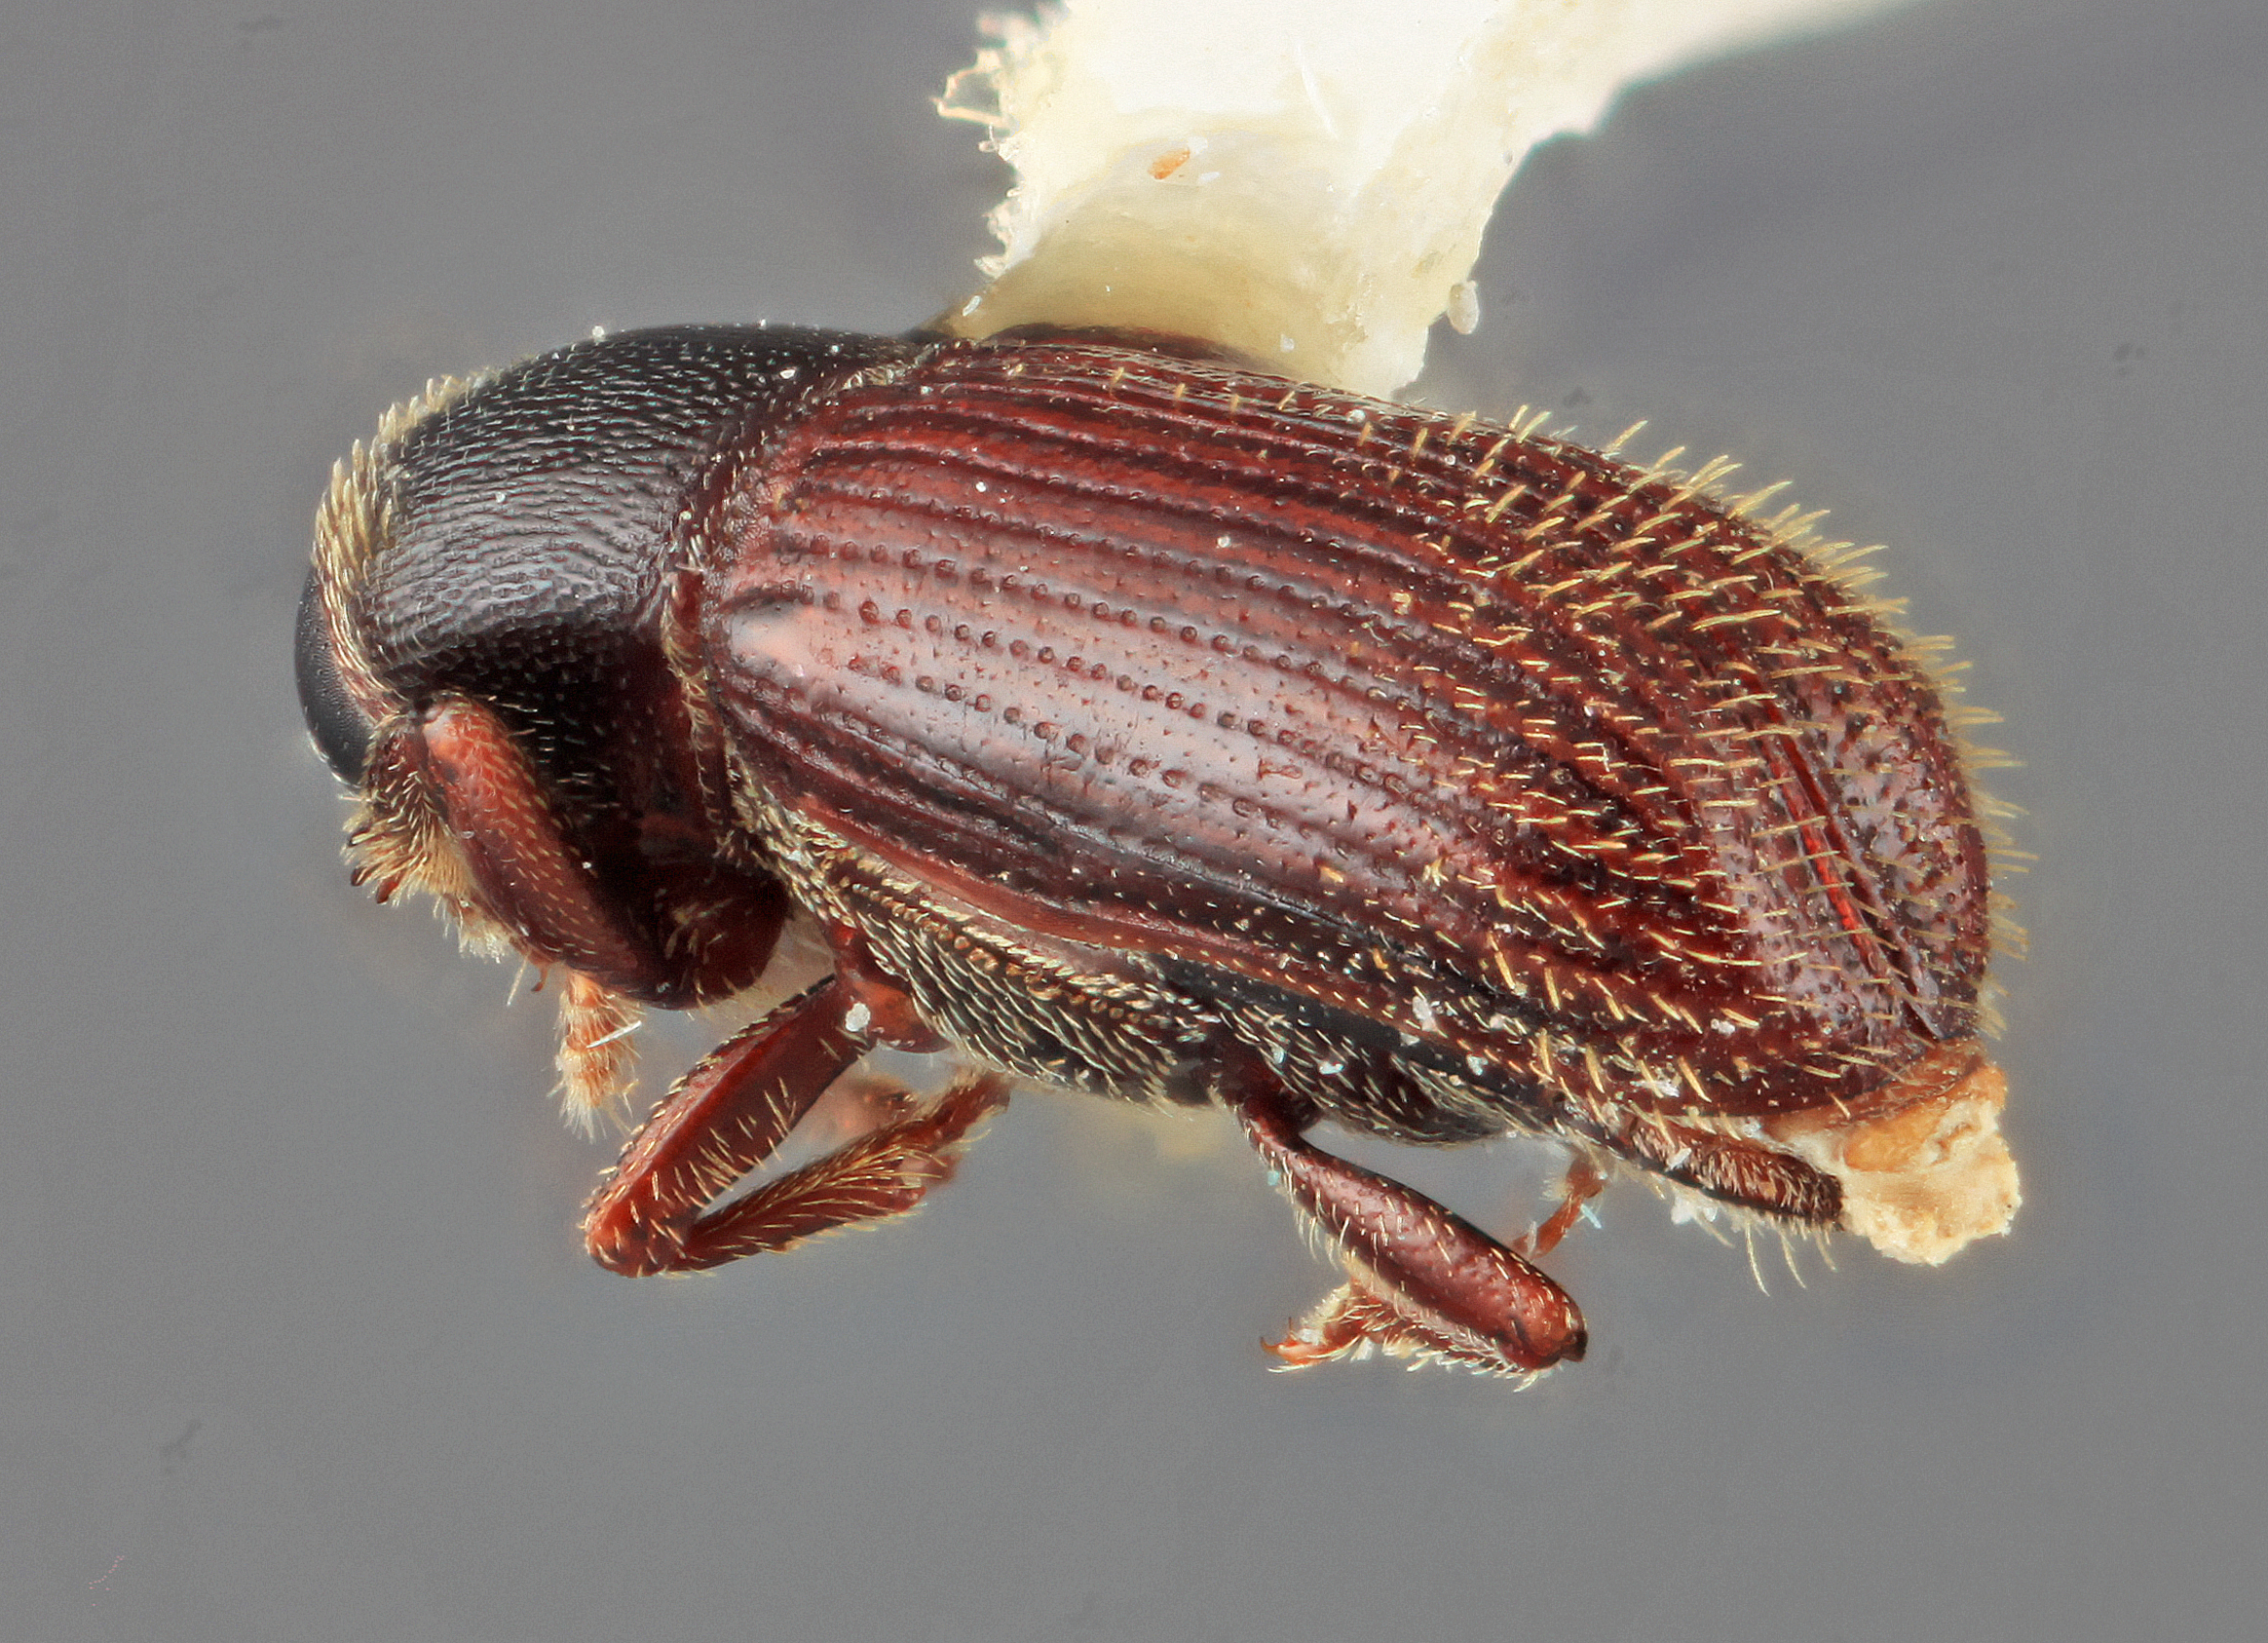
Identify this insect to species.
Cnesinus electus
